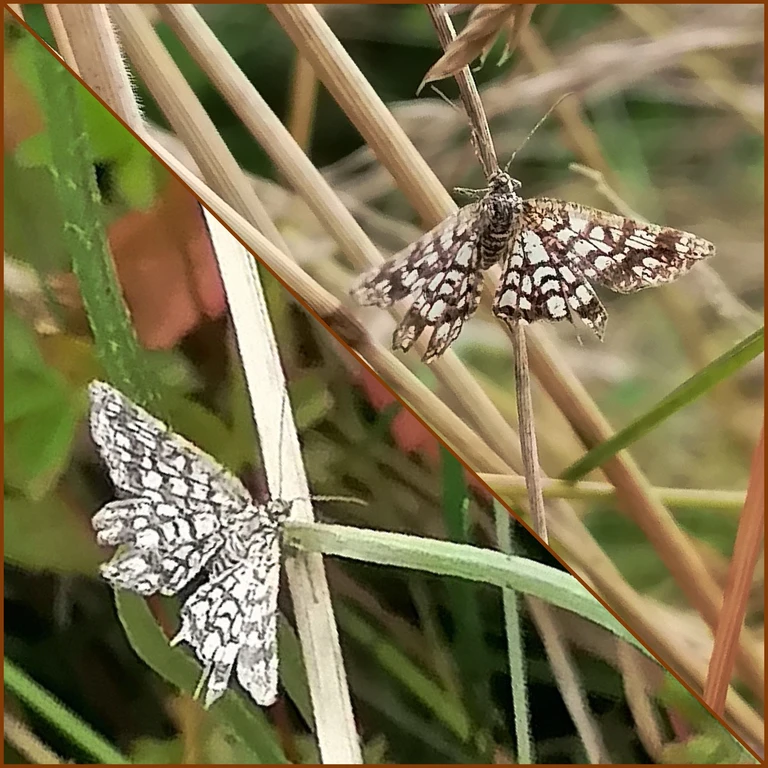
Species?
Chiasmia clathrata
